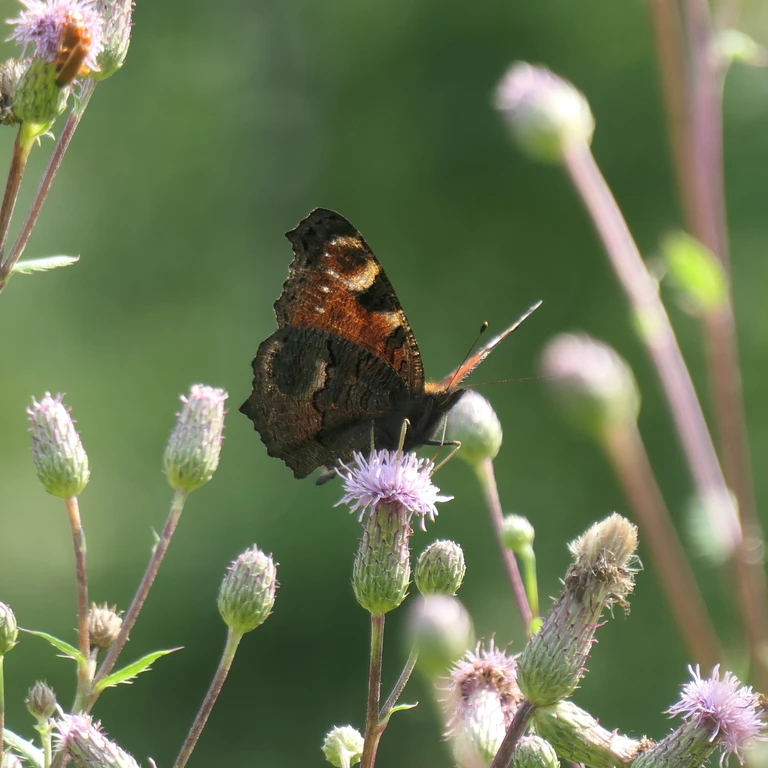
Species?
Aglais io
